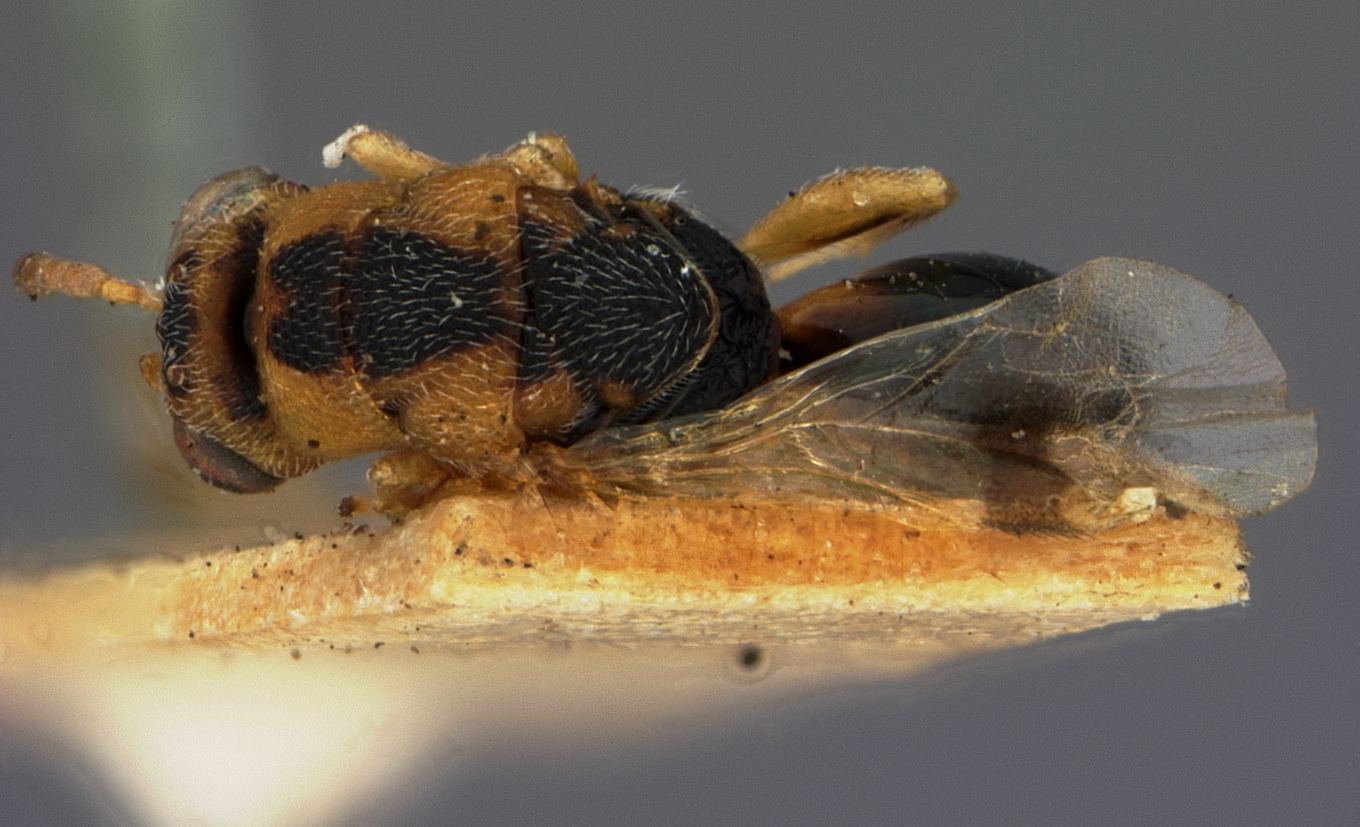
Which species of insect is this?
Decatomidea xanthochroa
